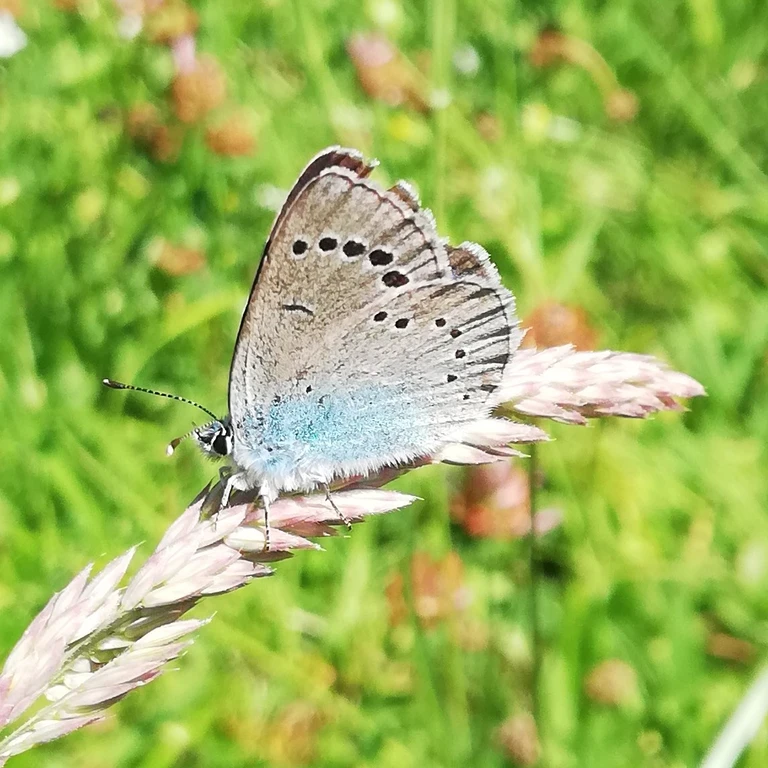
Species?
Glaucopsyche alexis
